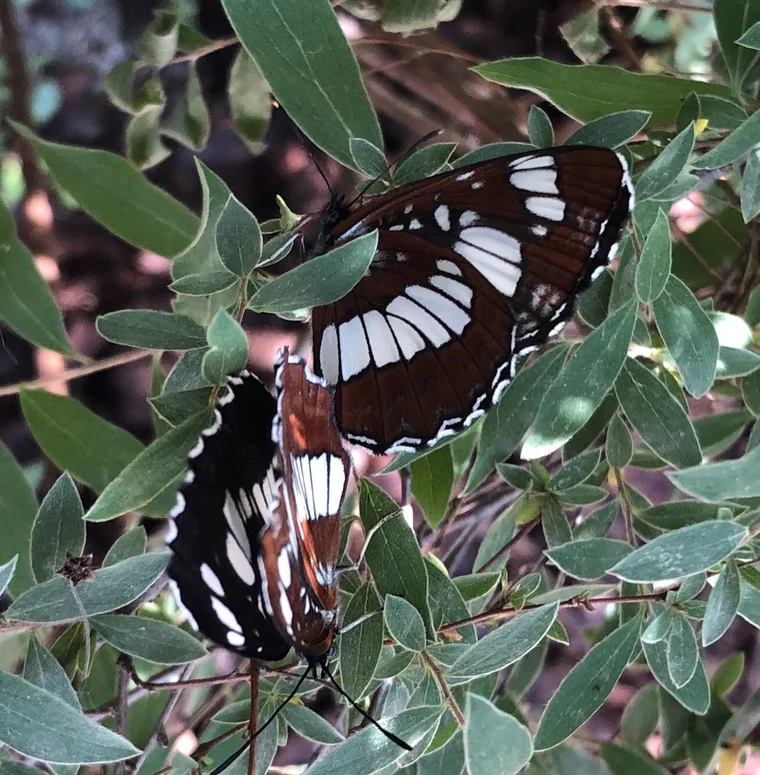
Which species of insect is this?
Neptis rivularis
